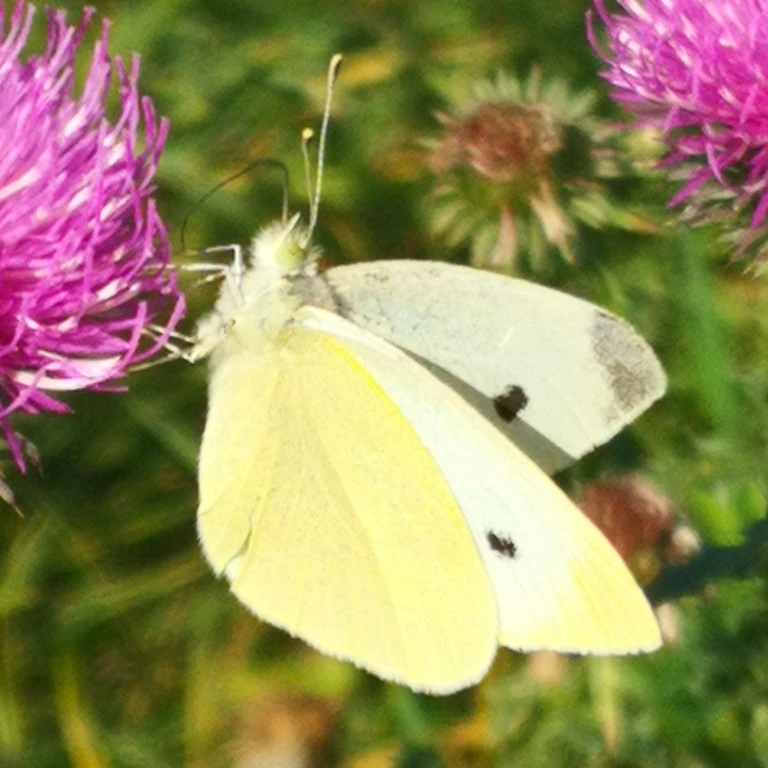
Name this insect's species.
Pieris rapae
